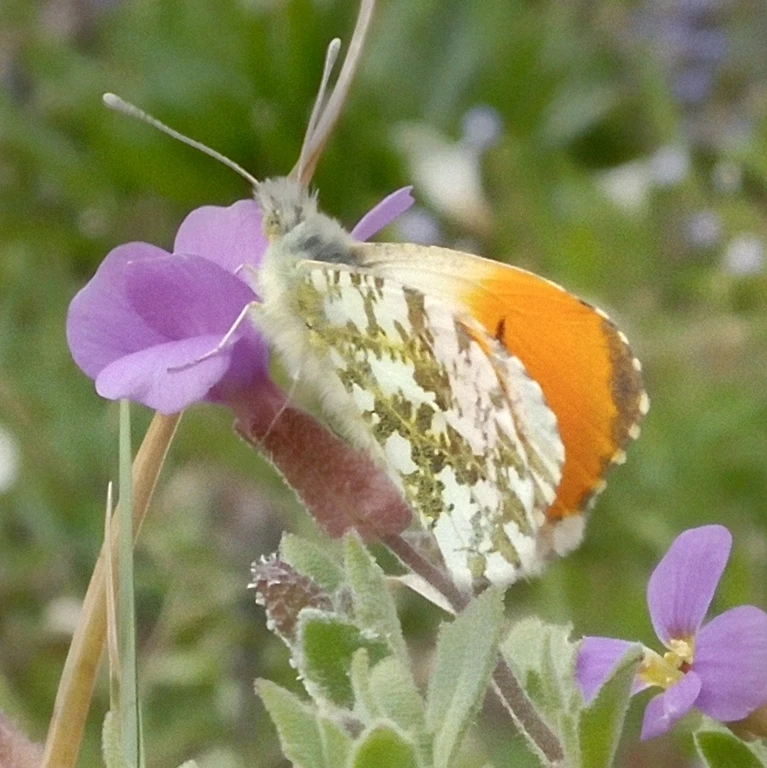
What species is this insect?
Anthocharis cardamines
